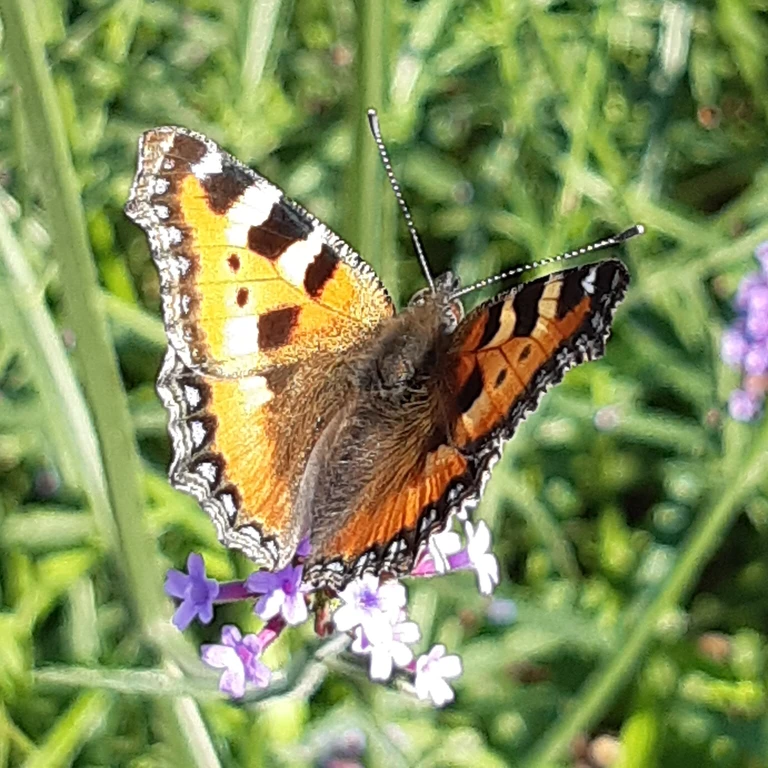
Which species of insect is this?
Aglais urticae
